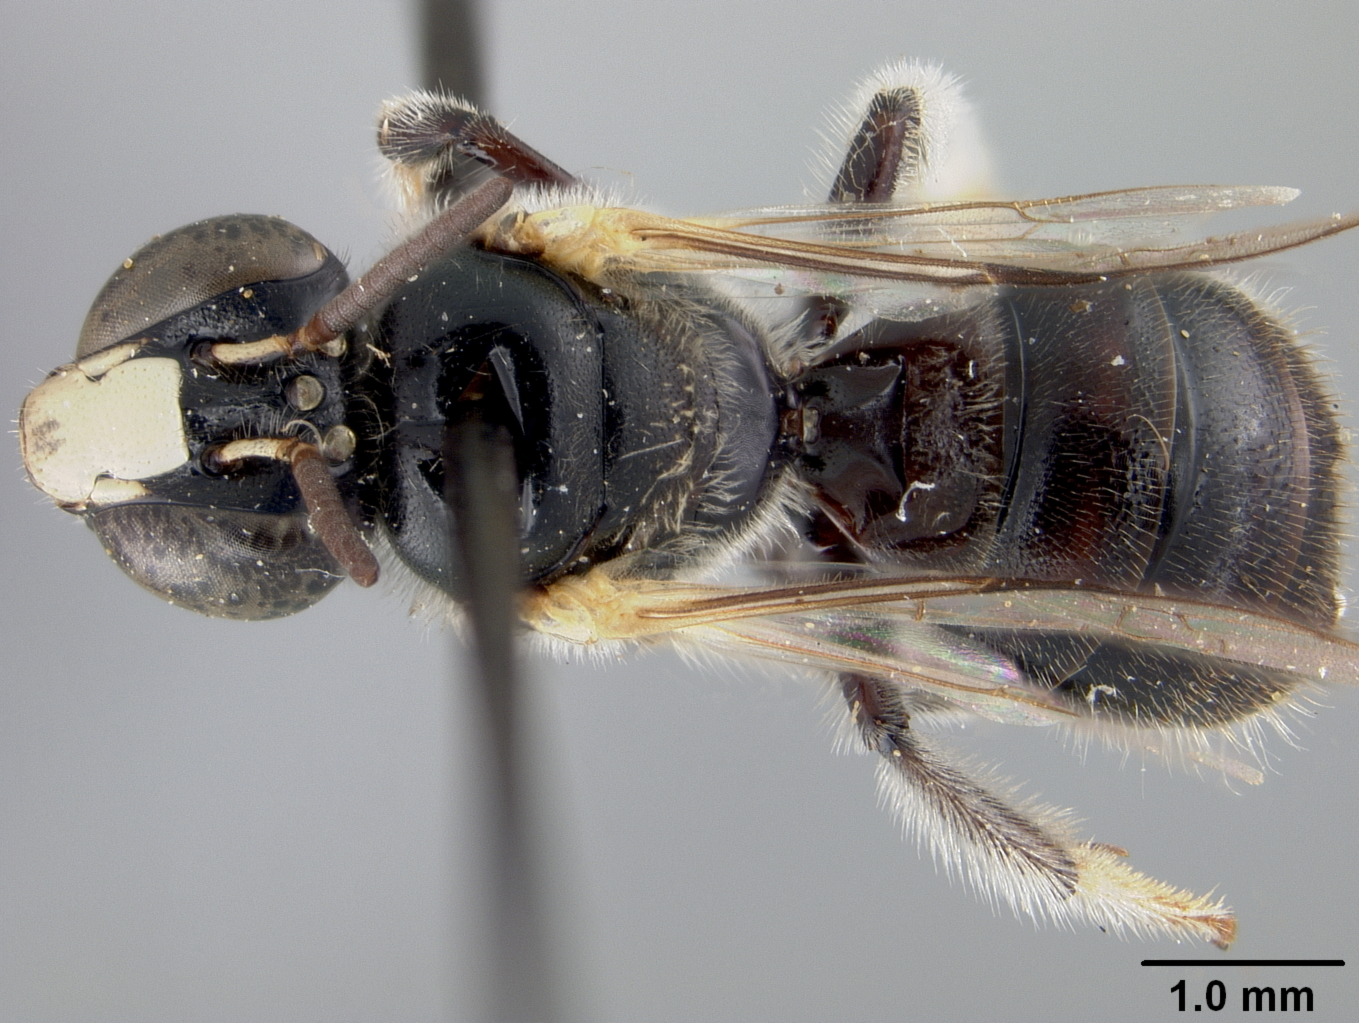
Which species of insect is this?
Allodape clarissima
